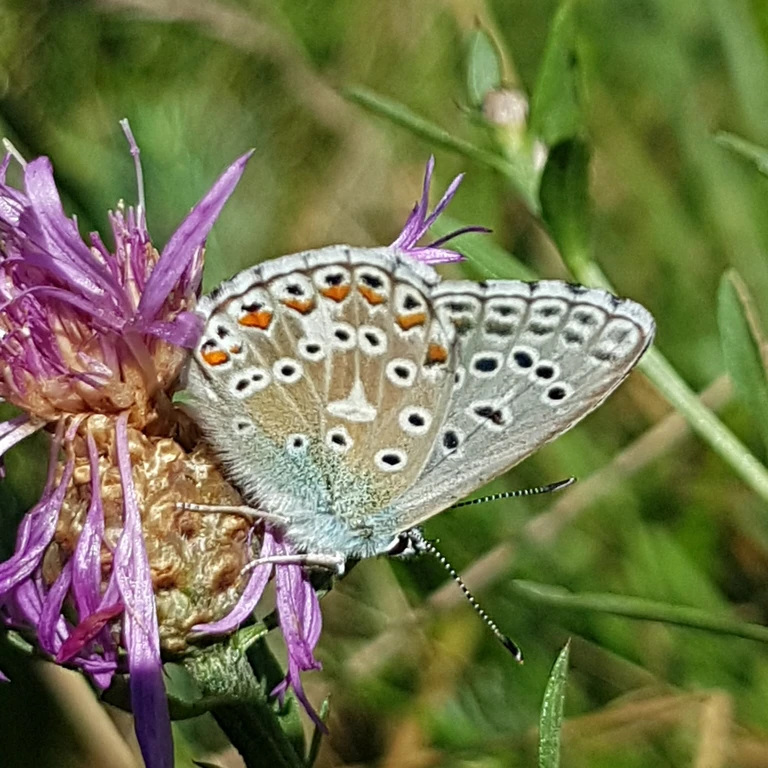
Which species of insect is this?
Lysandra coridon
